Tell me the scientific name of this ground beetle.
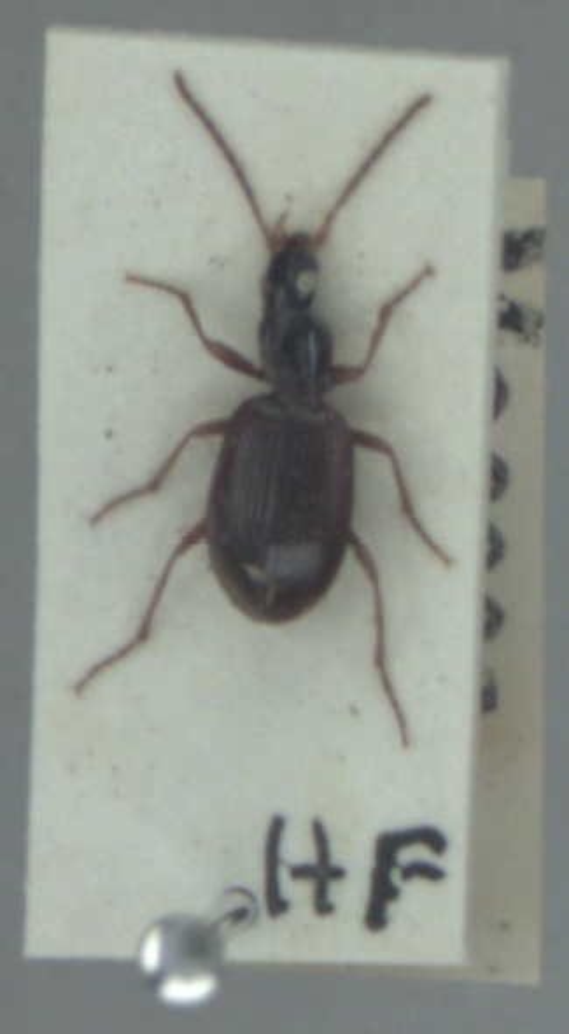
Oxypselaphus obscurus
